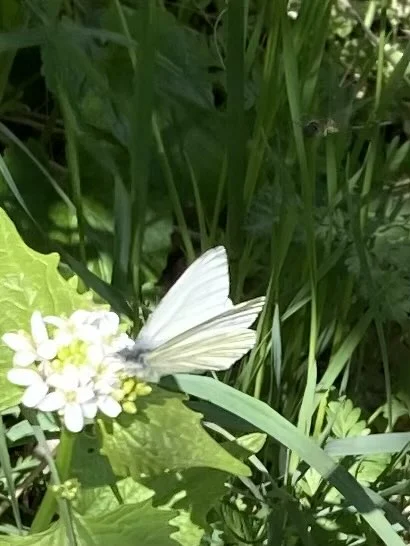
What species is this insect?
Pieris napi
